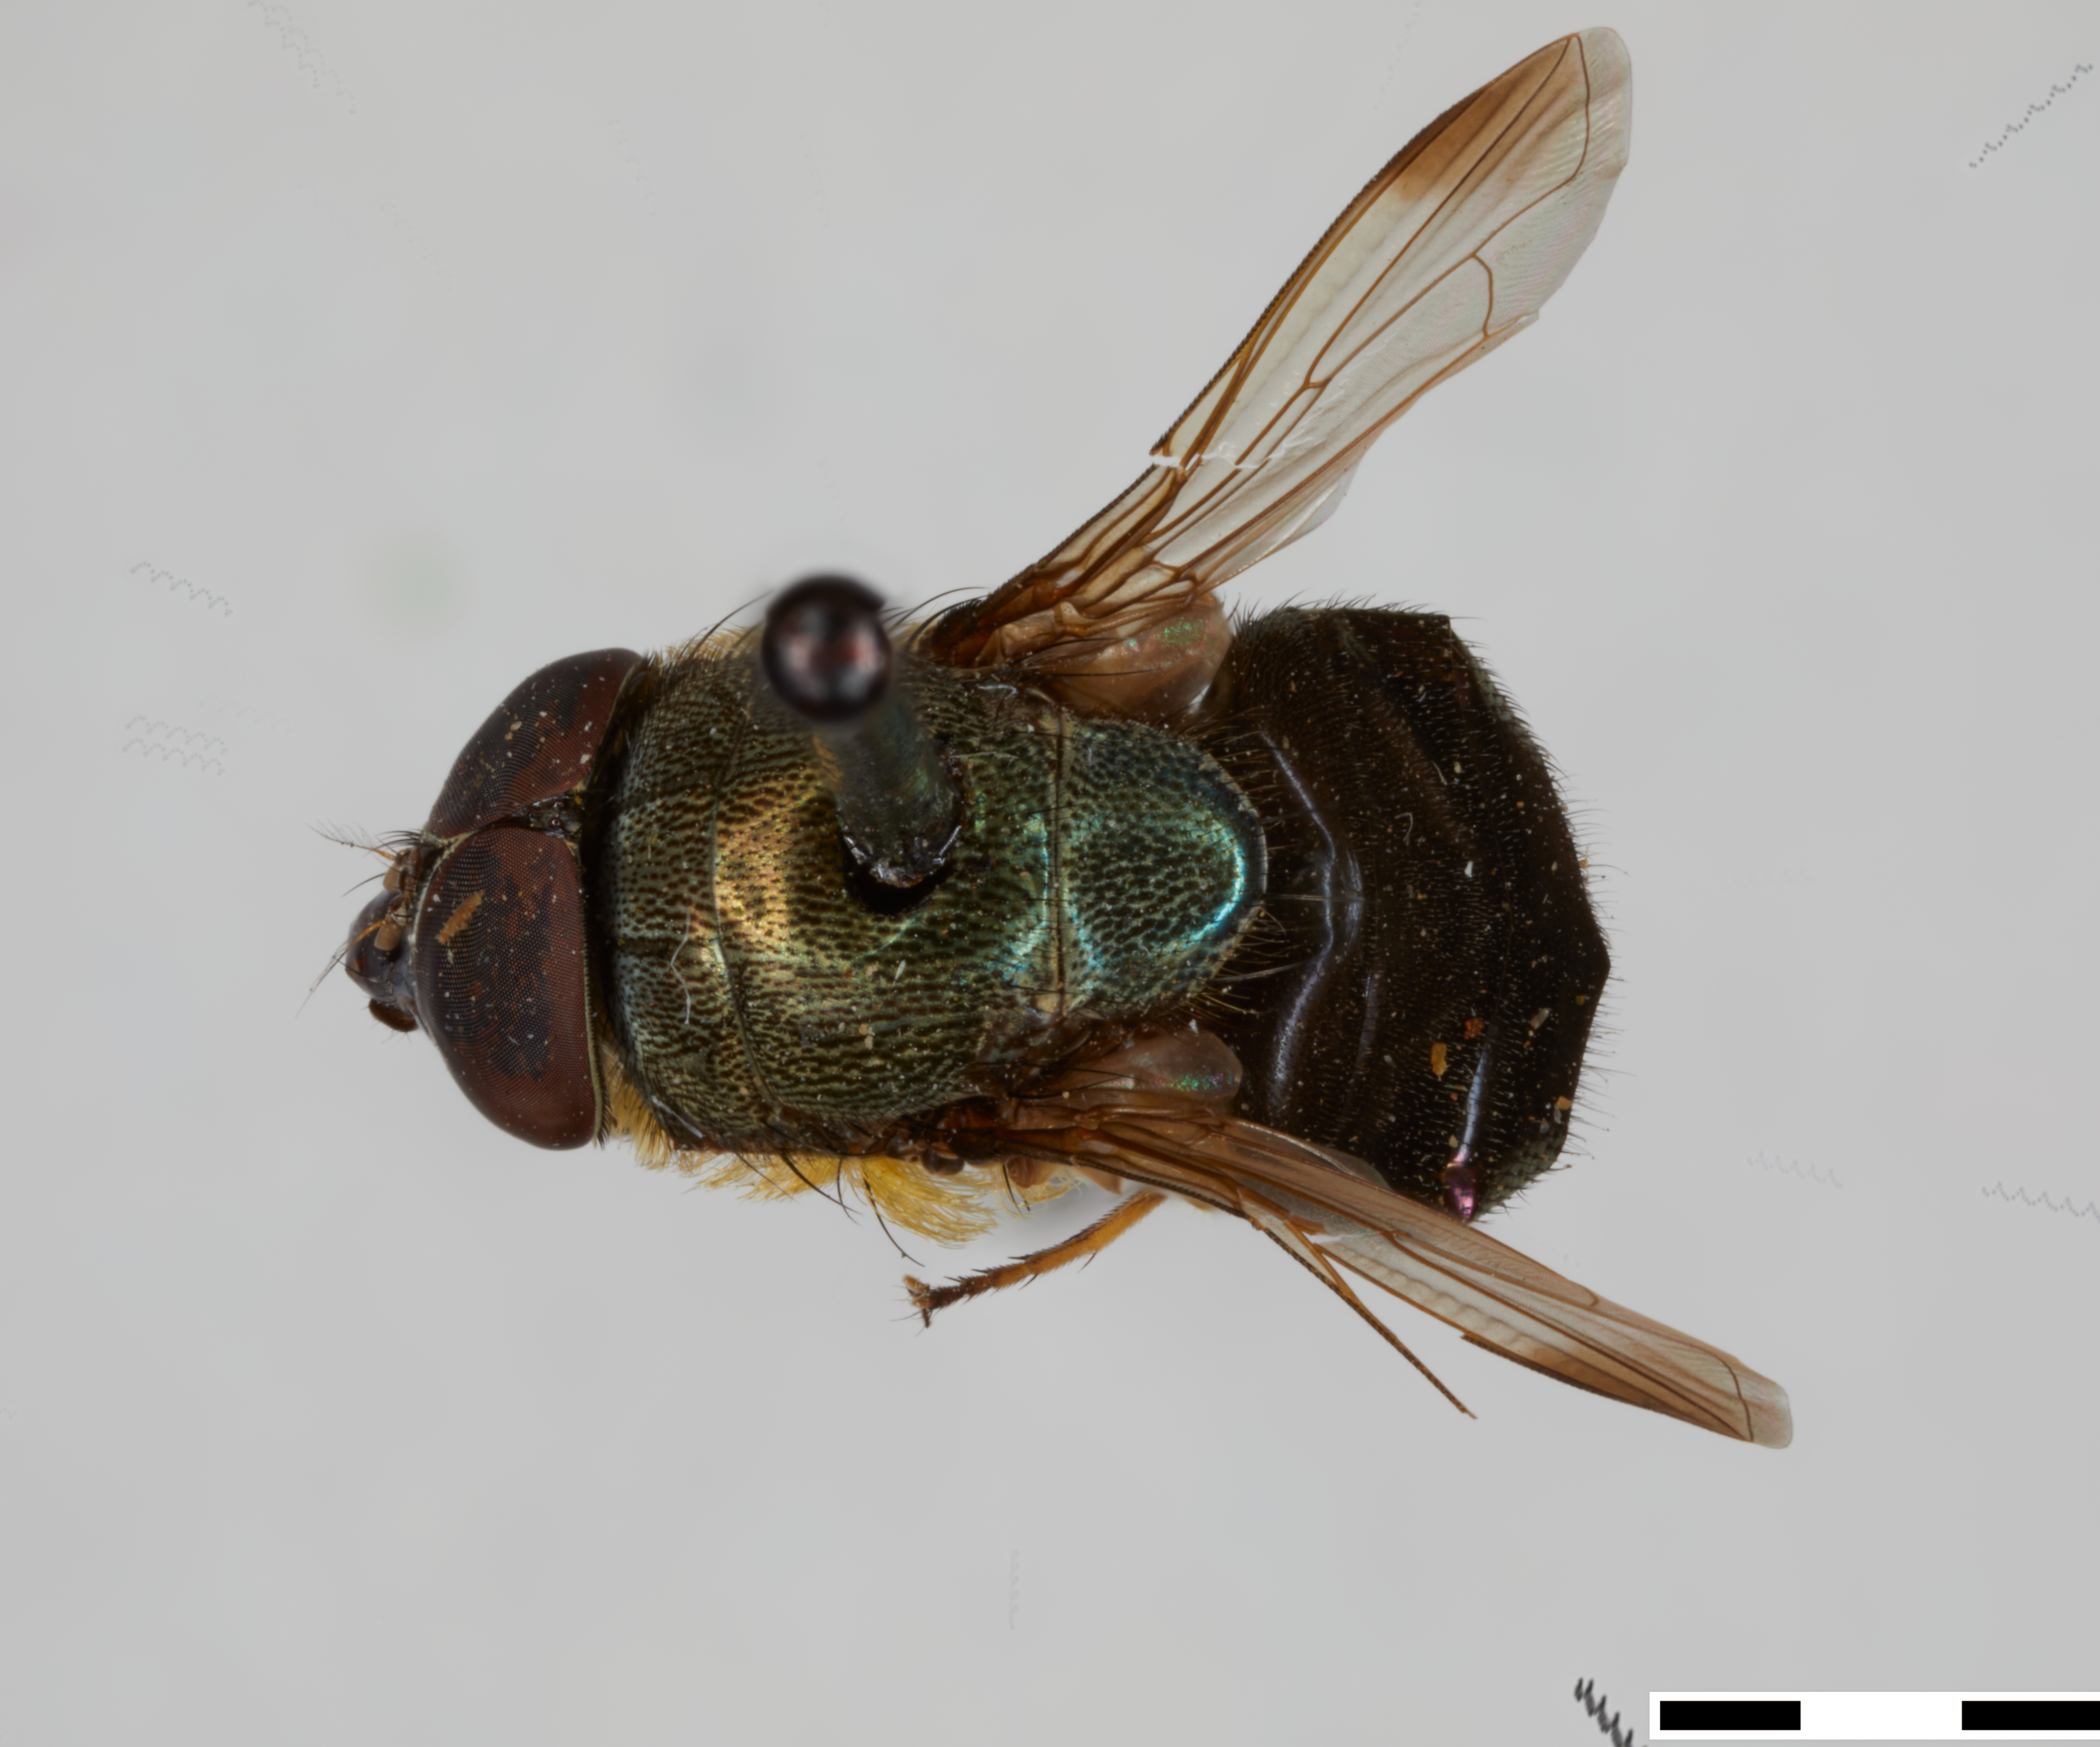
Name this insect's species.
Rhinia melastoma (also Euidiella purpurea)
